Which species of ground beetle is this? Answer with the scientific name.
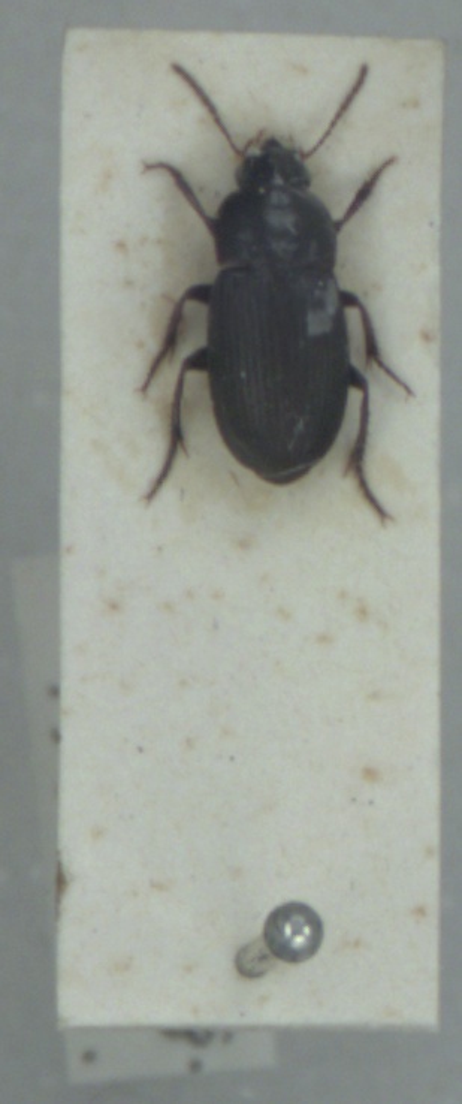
Harpalus anxius
